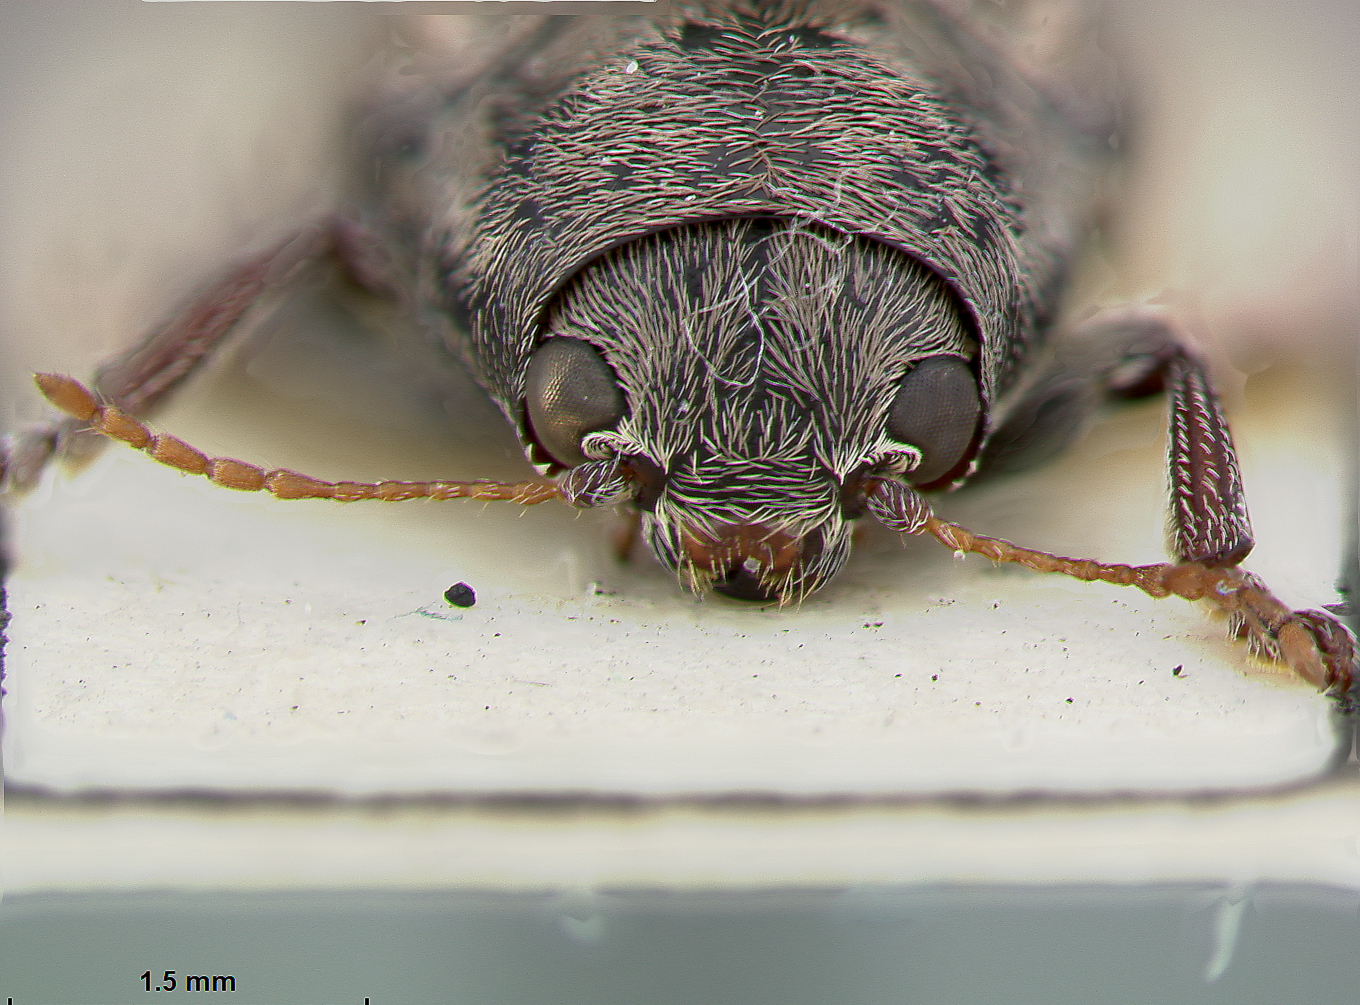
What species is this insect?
Glyptoscelis monrosi
